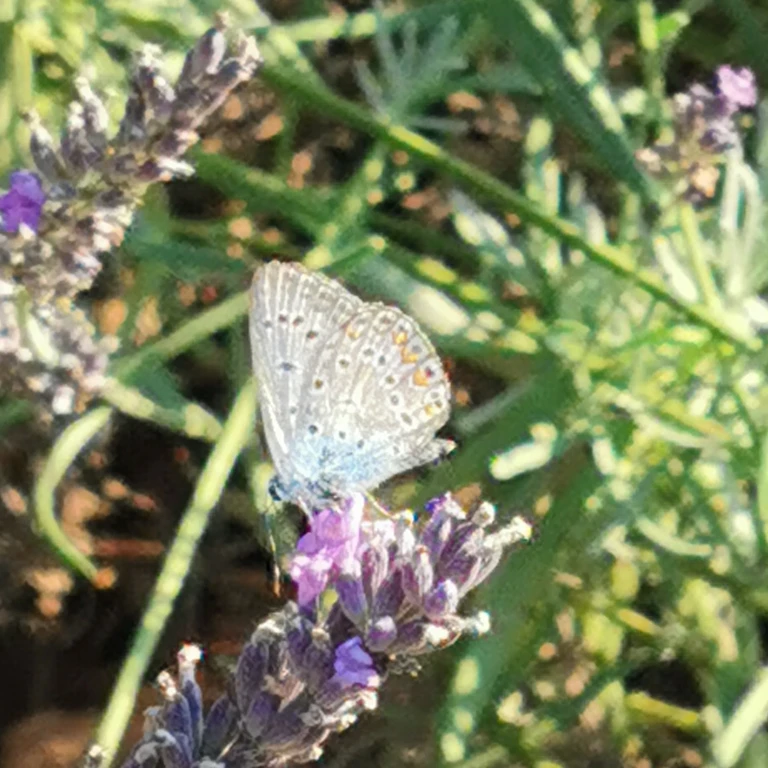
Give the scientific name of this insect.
Polyommatus icarus
